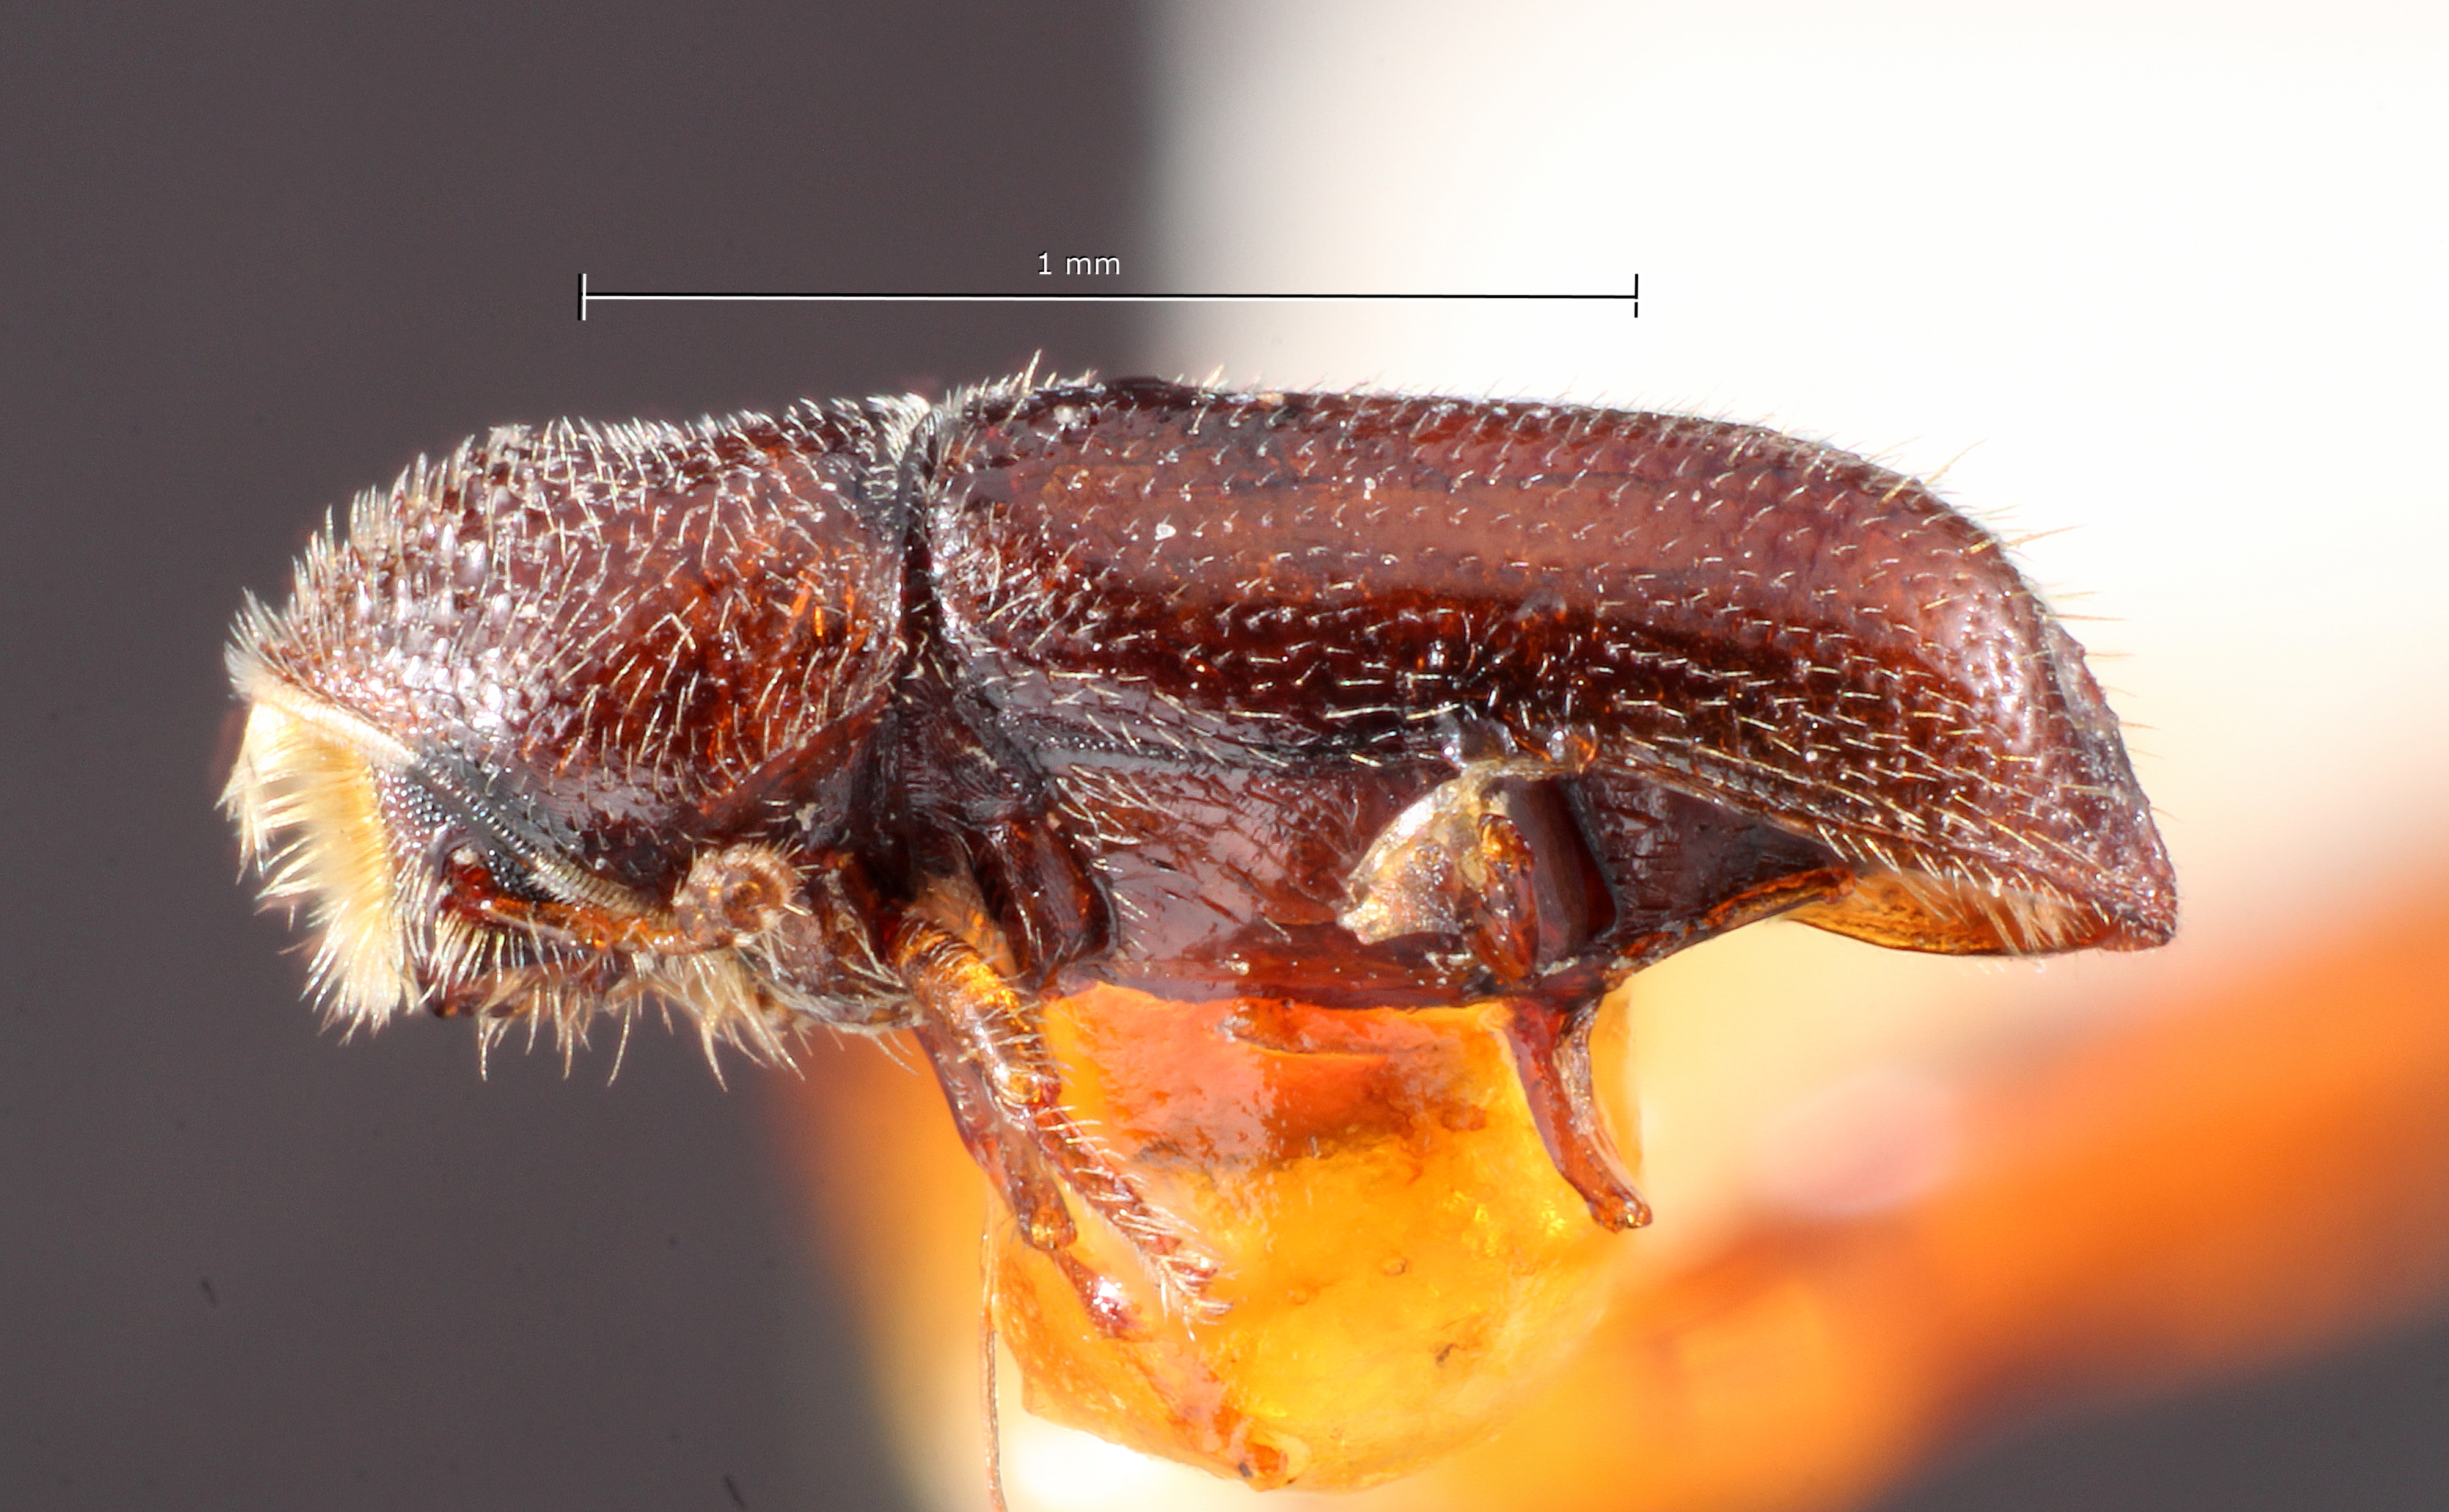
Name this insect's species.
Pityophthorus comptus
